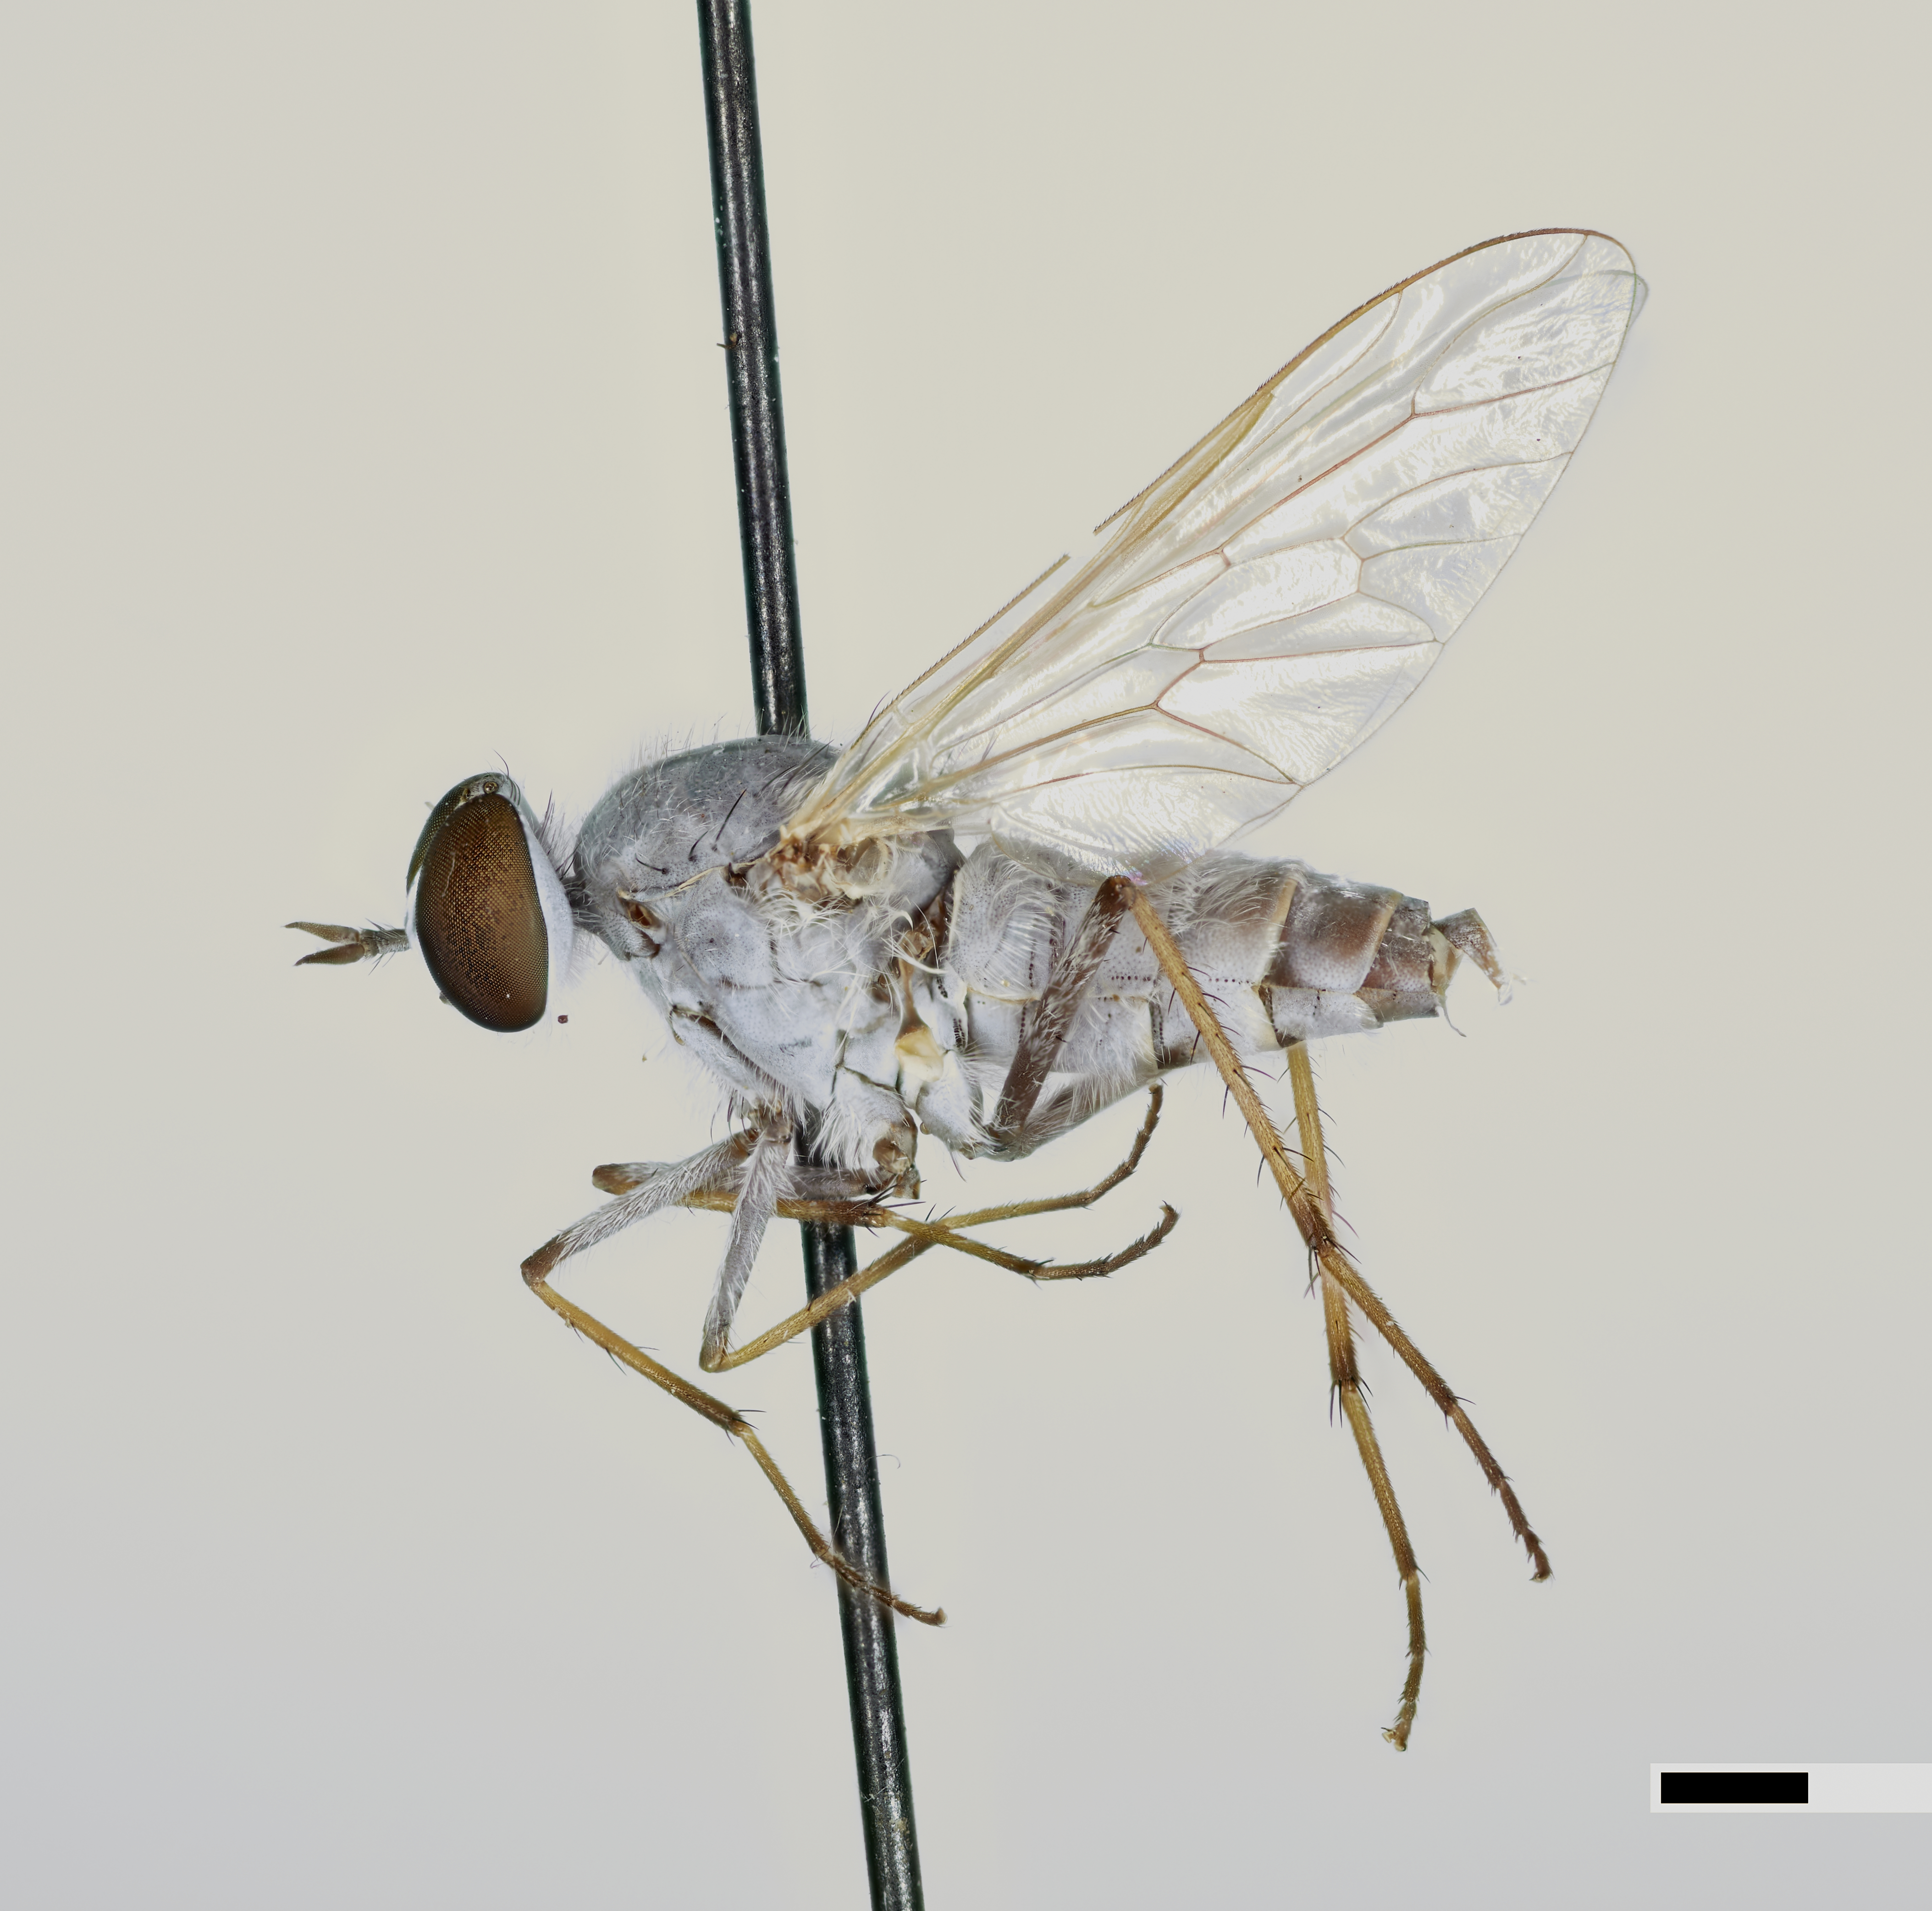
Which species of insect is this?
Psilocephala argentea
